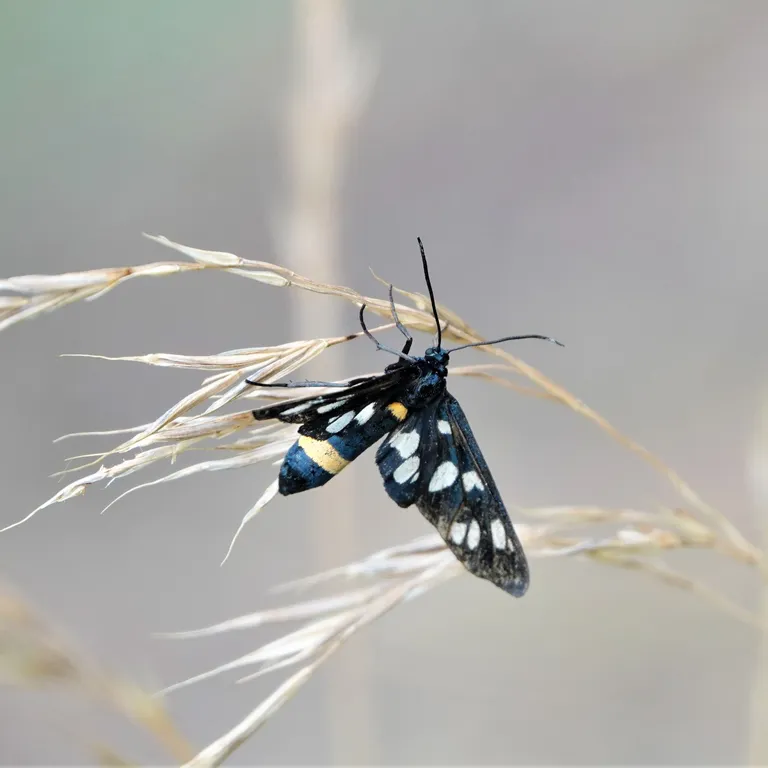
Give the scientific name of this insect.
Amata phegea
